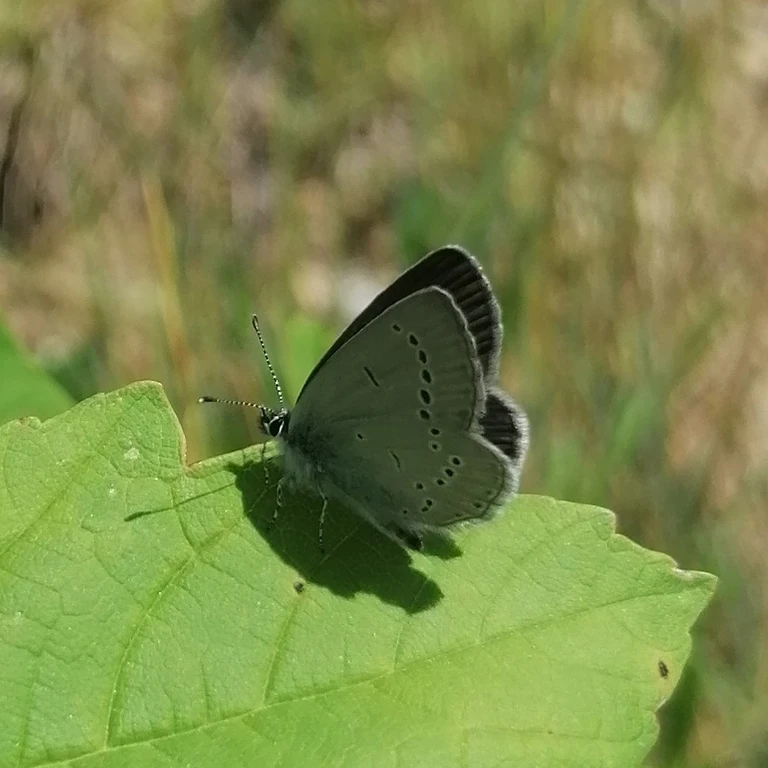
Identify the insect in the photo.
Cupido minimus
